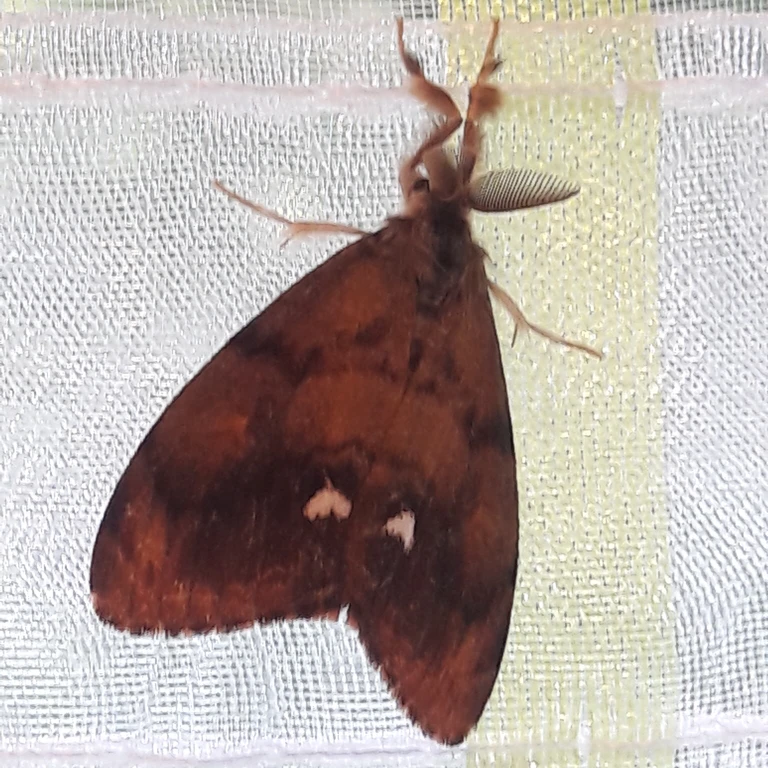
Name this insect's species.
Orgyia antiqua
